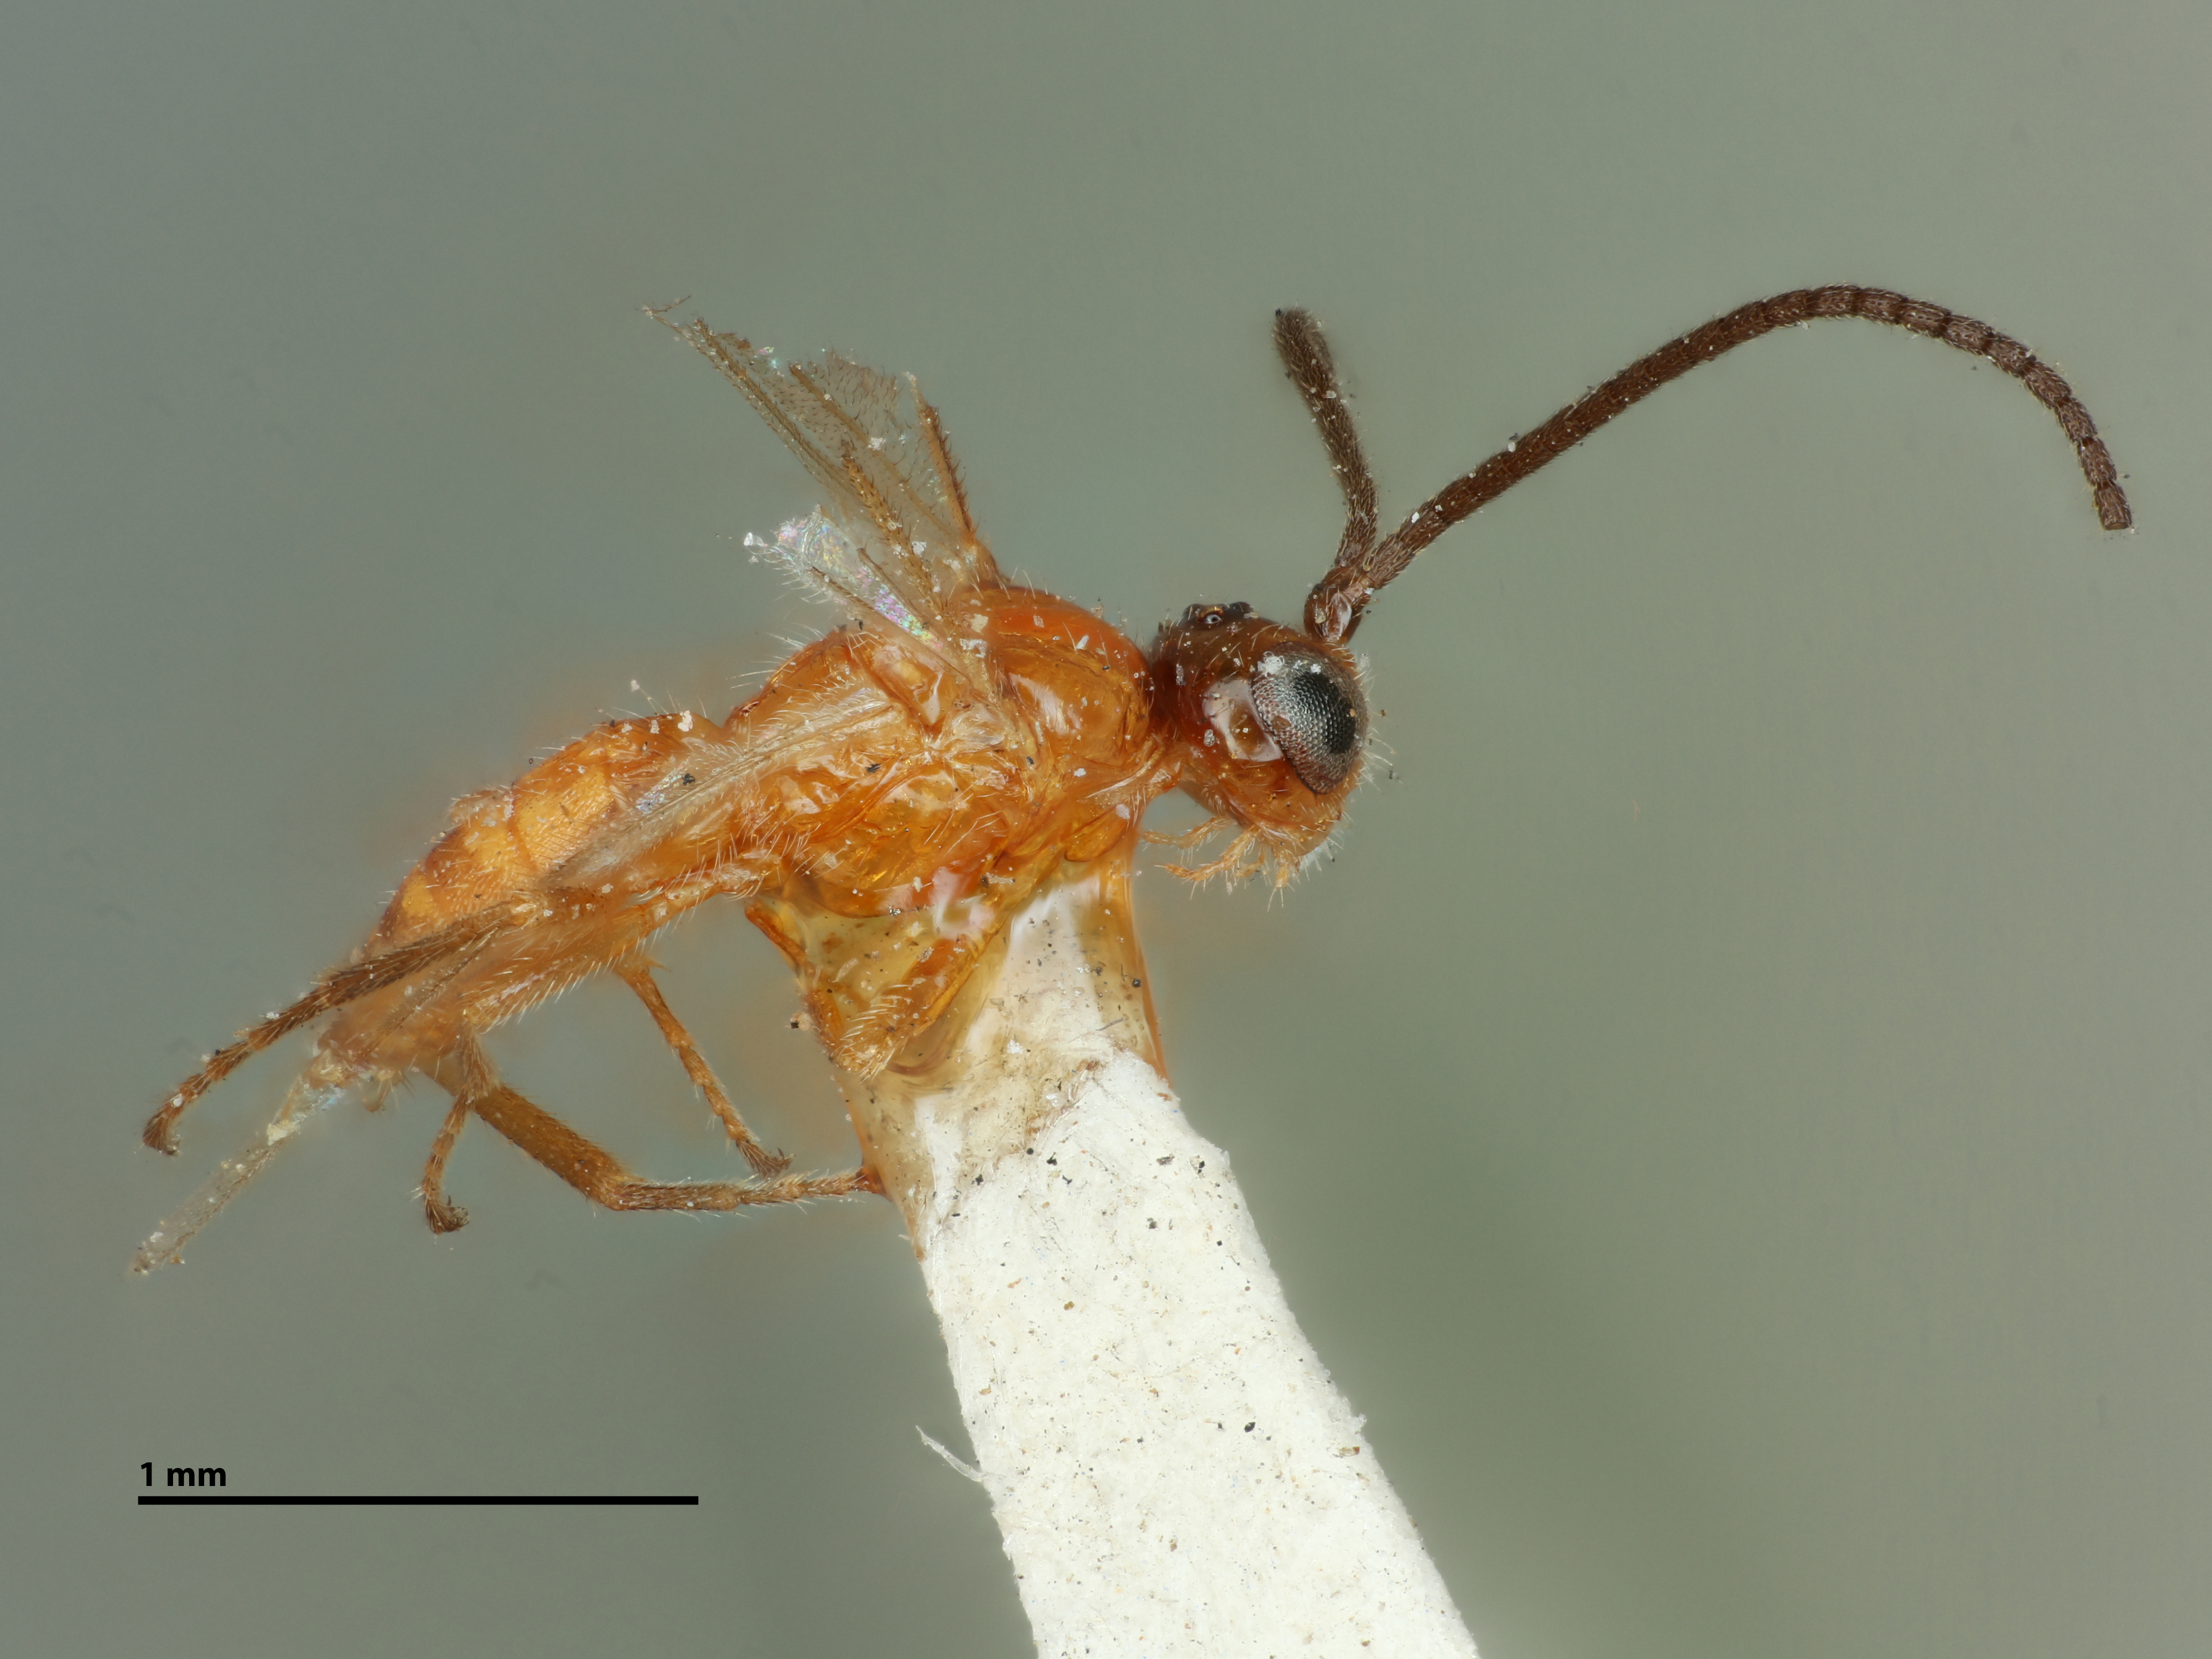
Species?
Bracon anthonomi
